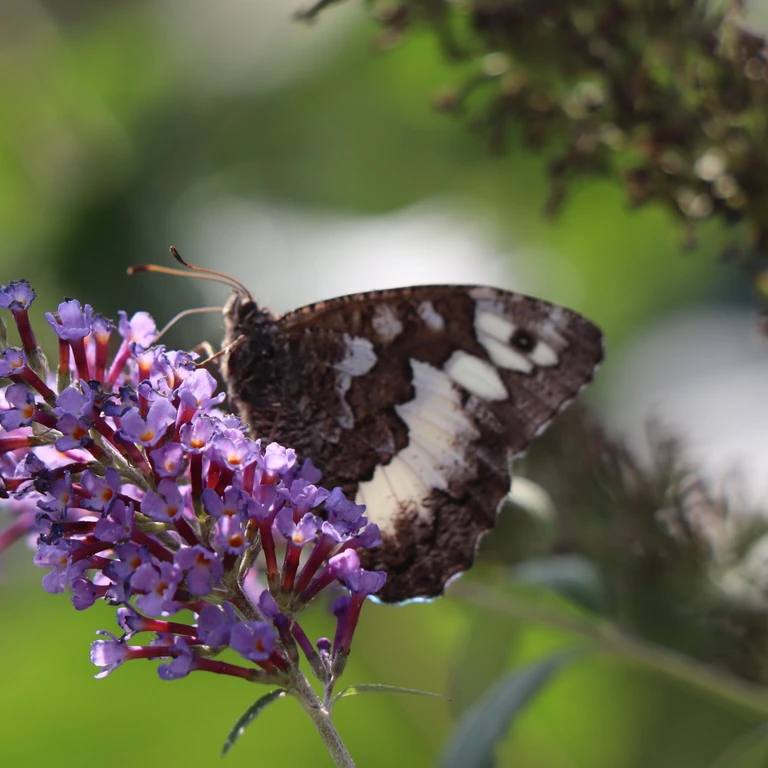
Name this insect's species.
Brintesia circe
